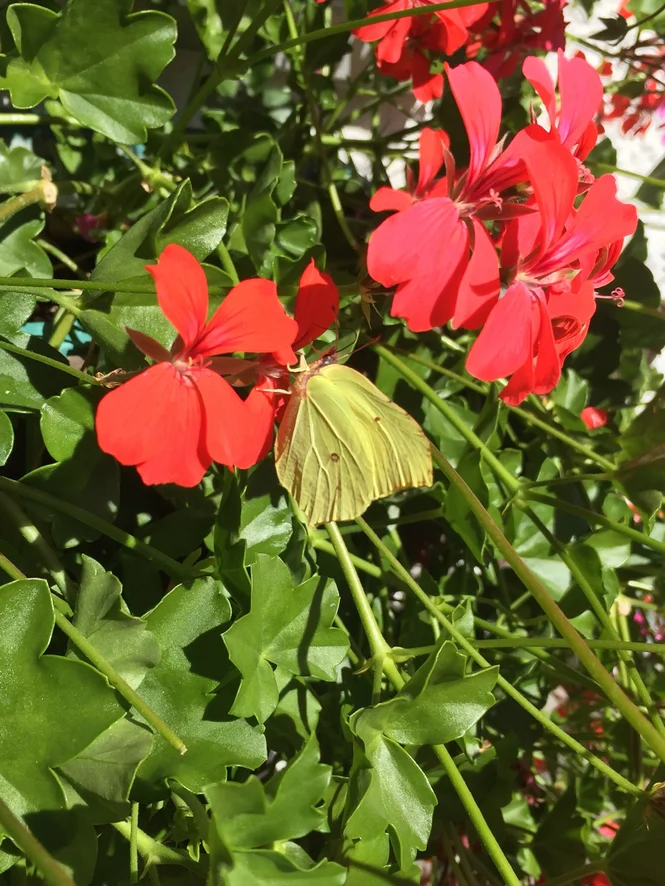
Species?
Gonepteryx rhamni
